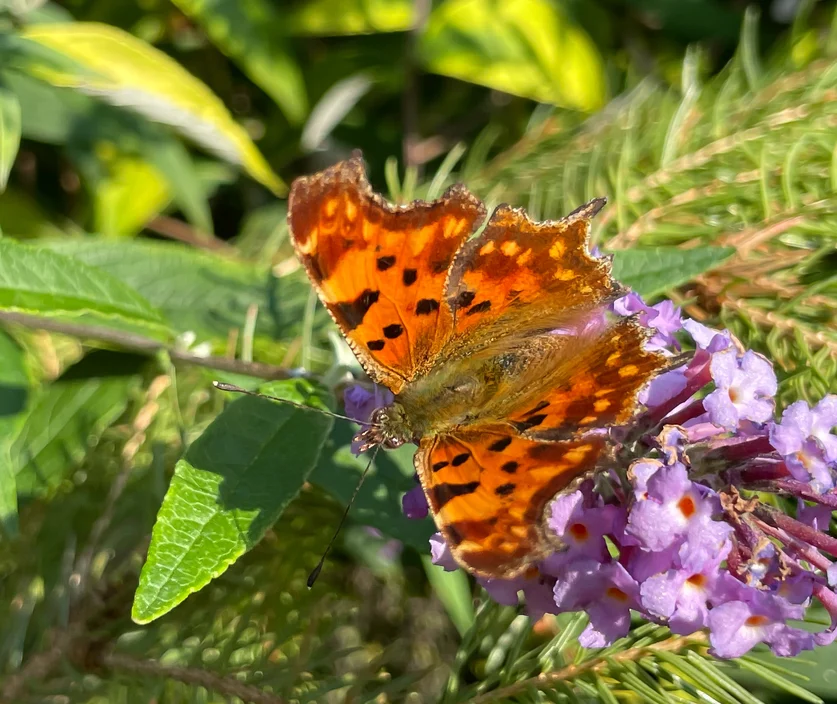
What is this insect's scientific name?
Polygonia c-album
